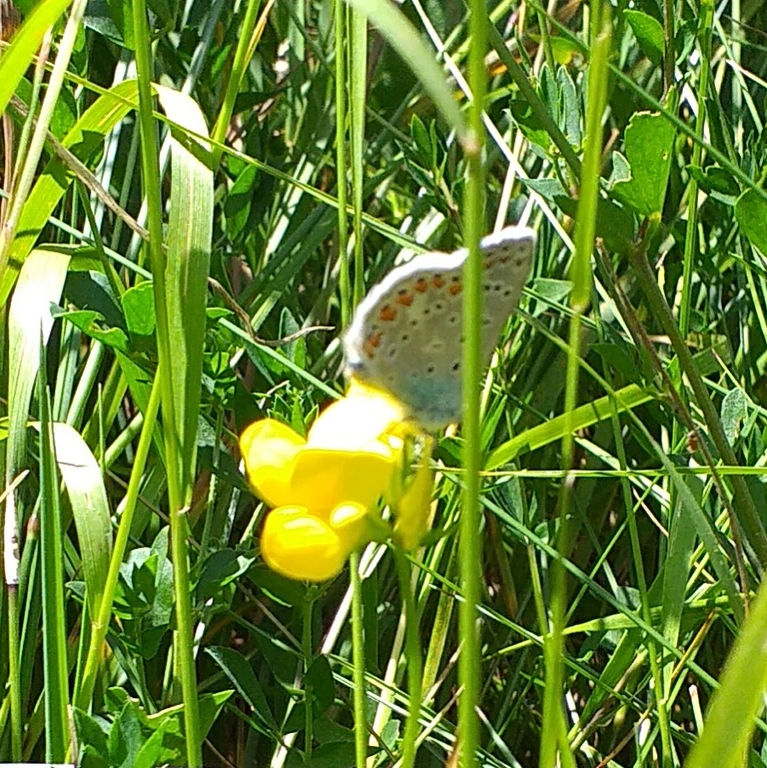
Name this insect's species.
Polyommatus icarus
